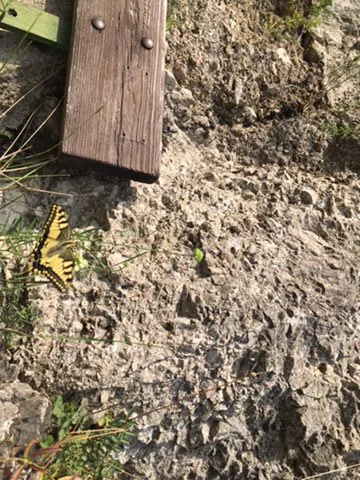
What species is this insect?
Papilio machaon
